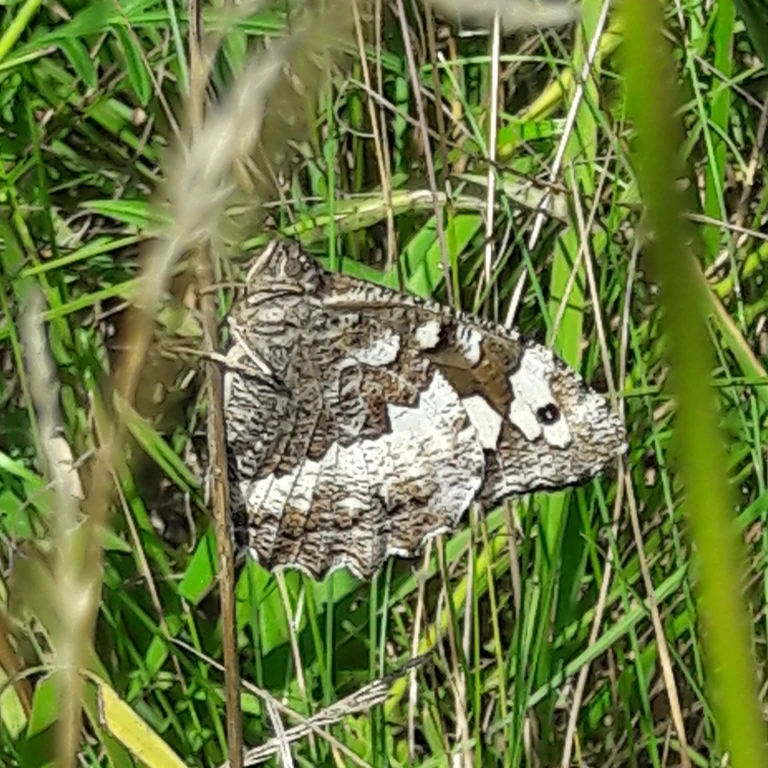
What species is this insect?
Brintesia circe
